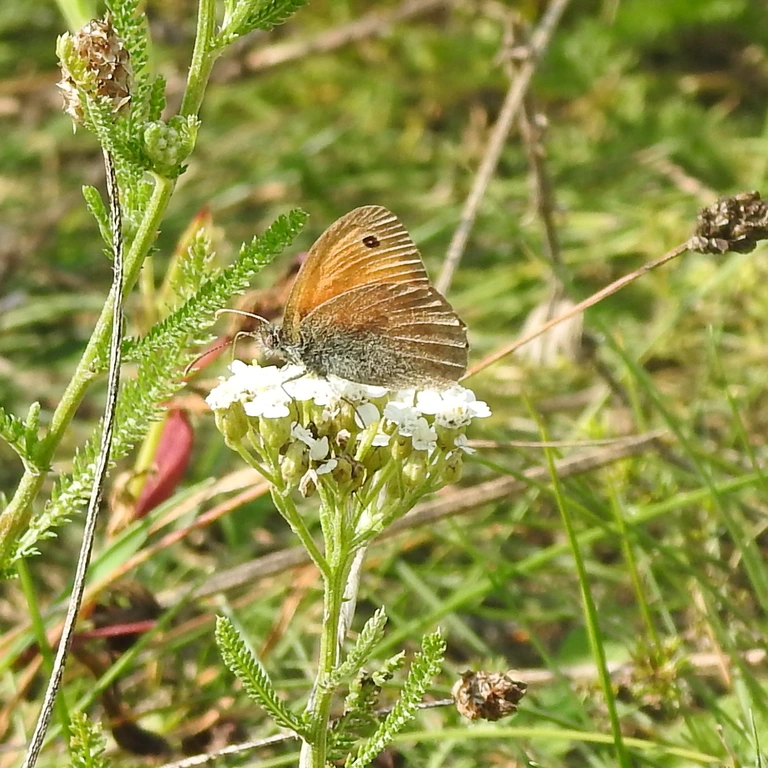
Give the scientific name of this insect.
Coenonympha pamphilus
